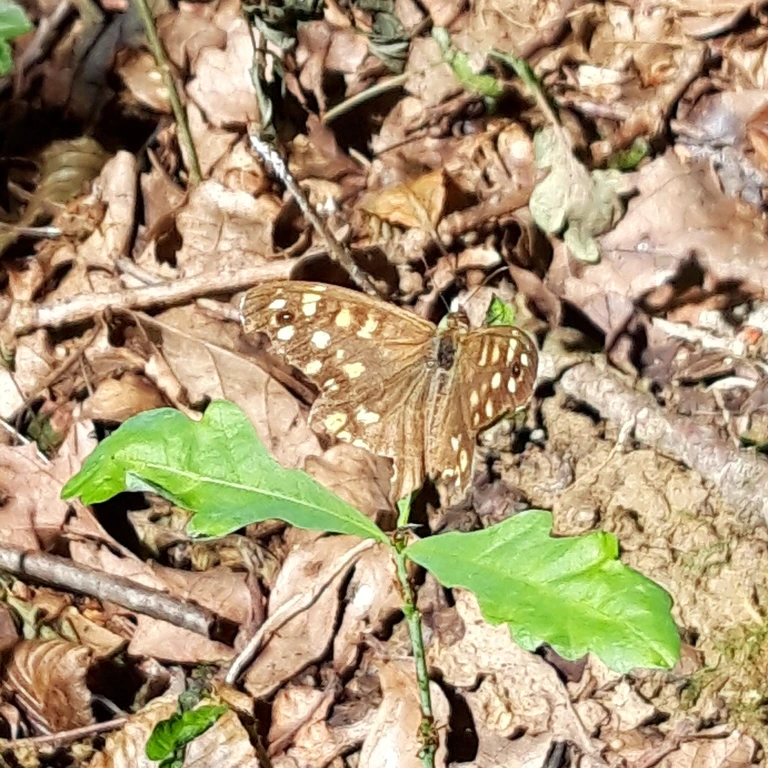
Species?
Pararge aegeria
